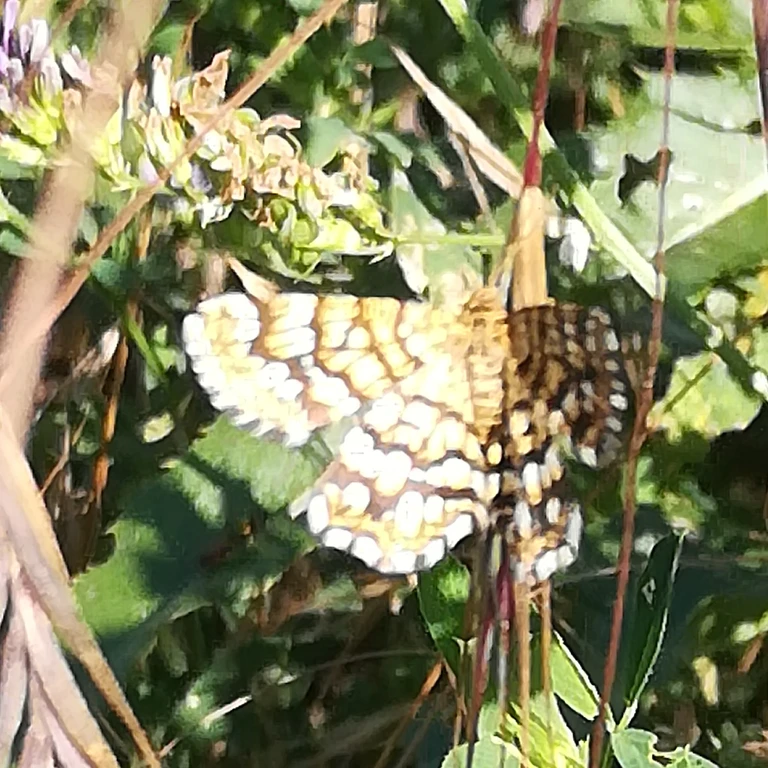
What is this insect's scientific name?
Chiasmia clathrata
